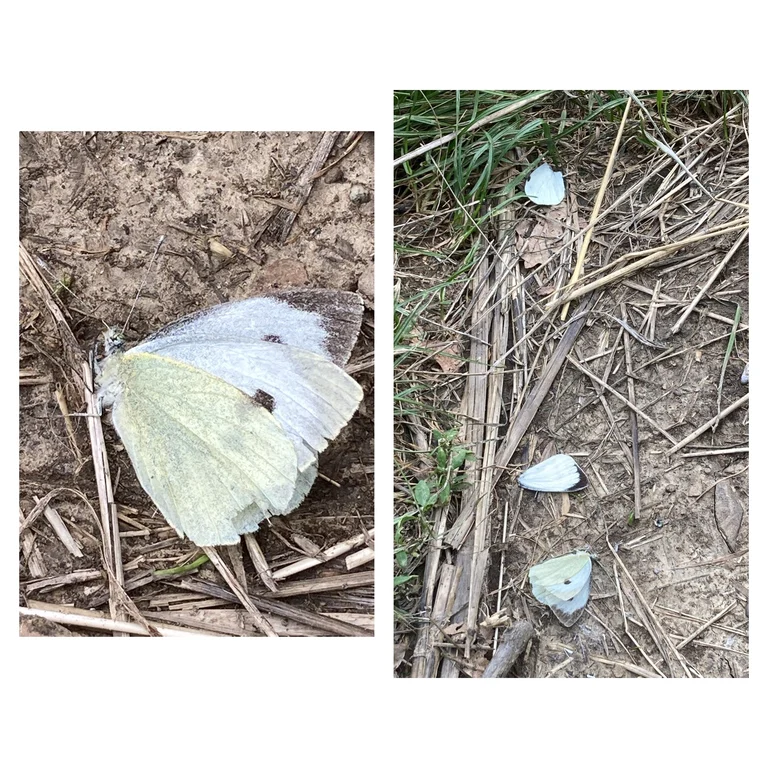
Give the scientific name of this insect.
Pieris brassicae
